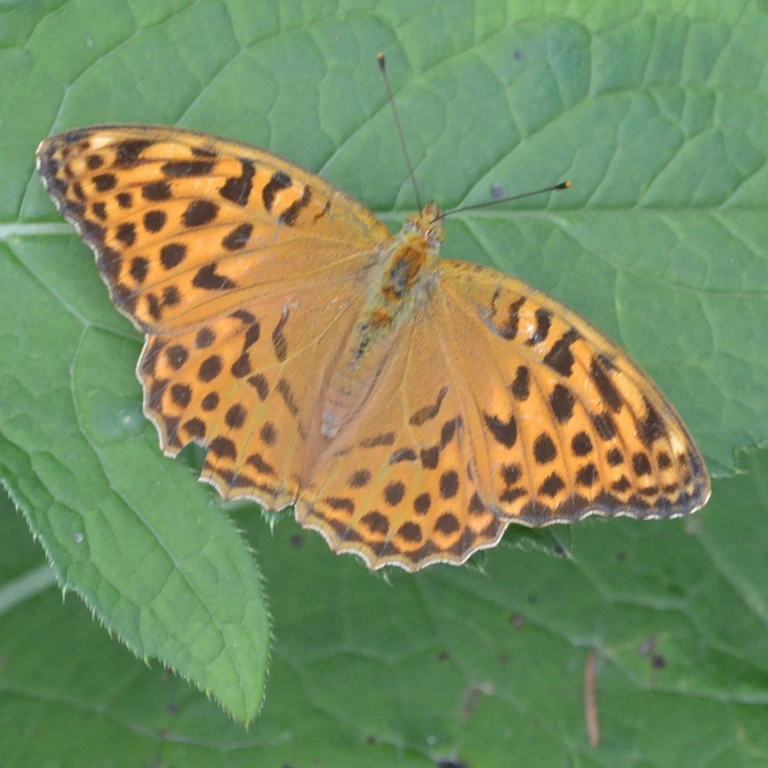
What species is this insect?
Argynnis paphia
